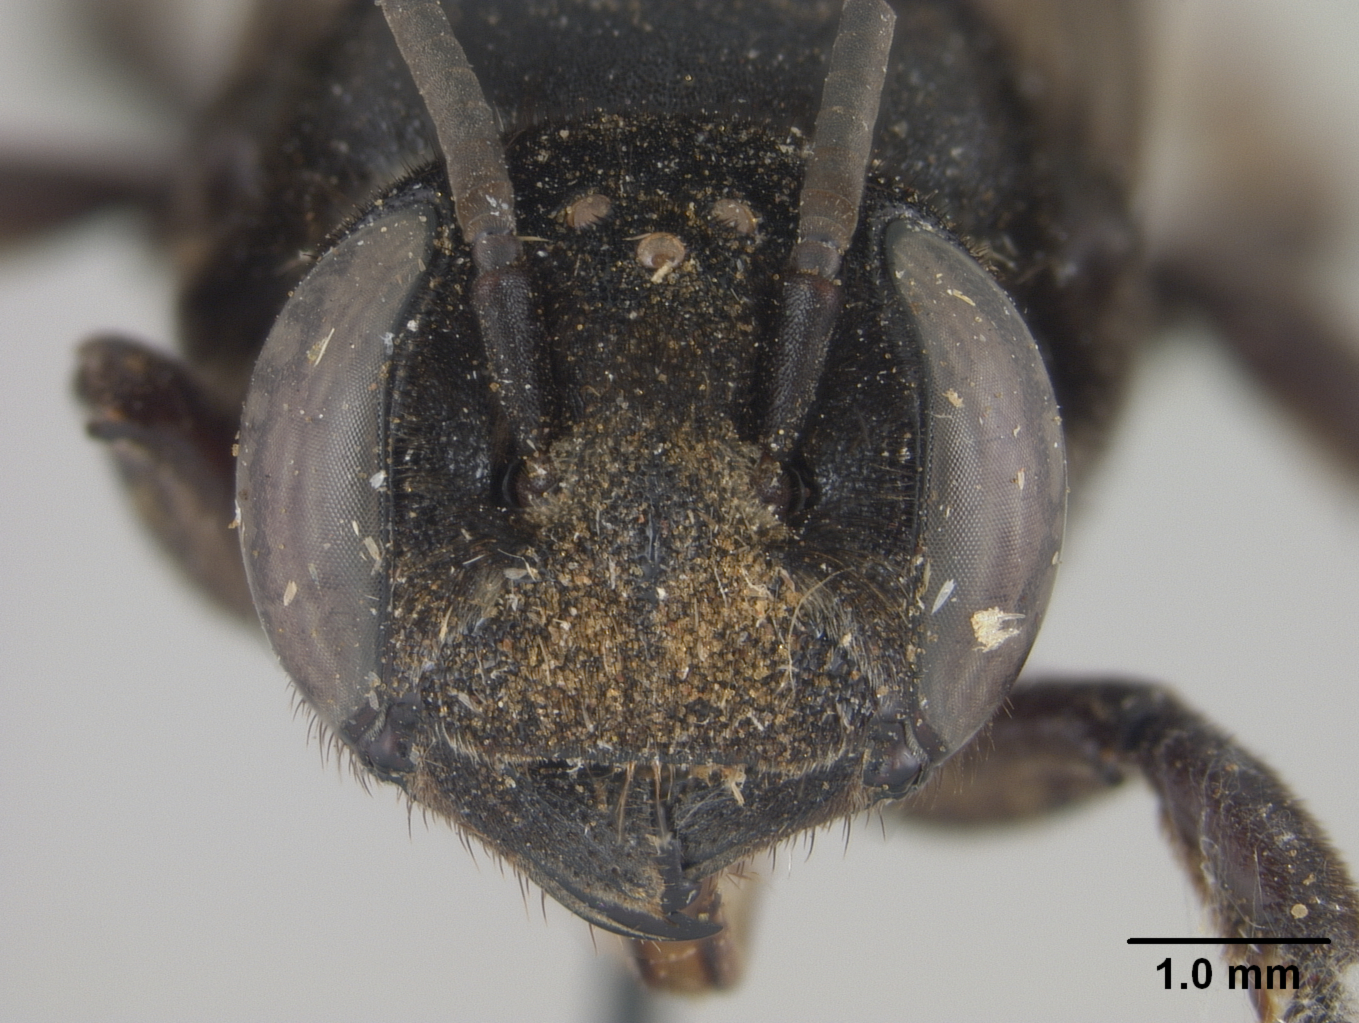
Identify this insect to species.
Megachile cincturata
